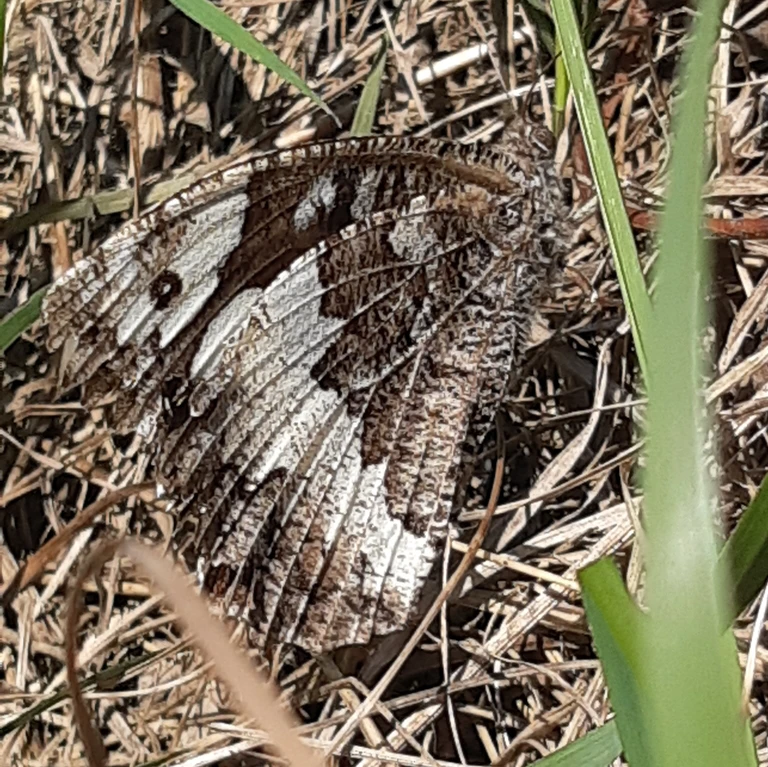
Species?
Brintesia circe
